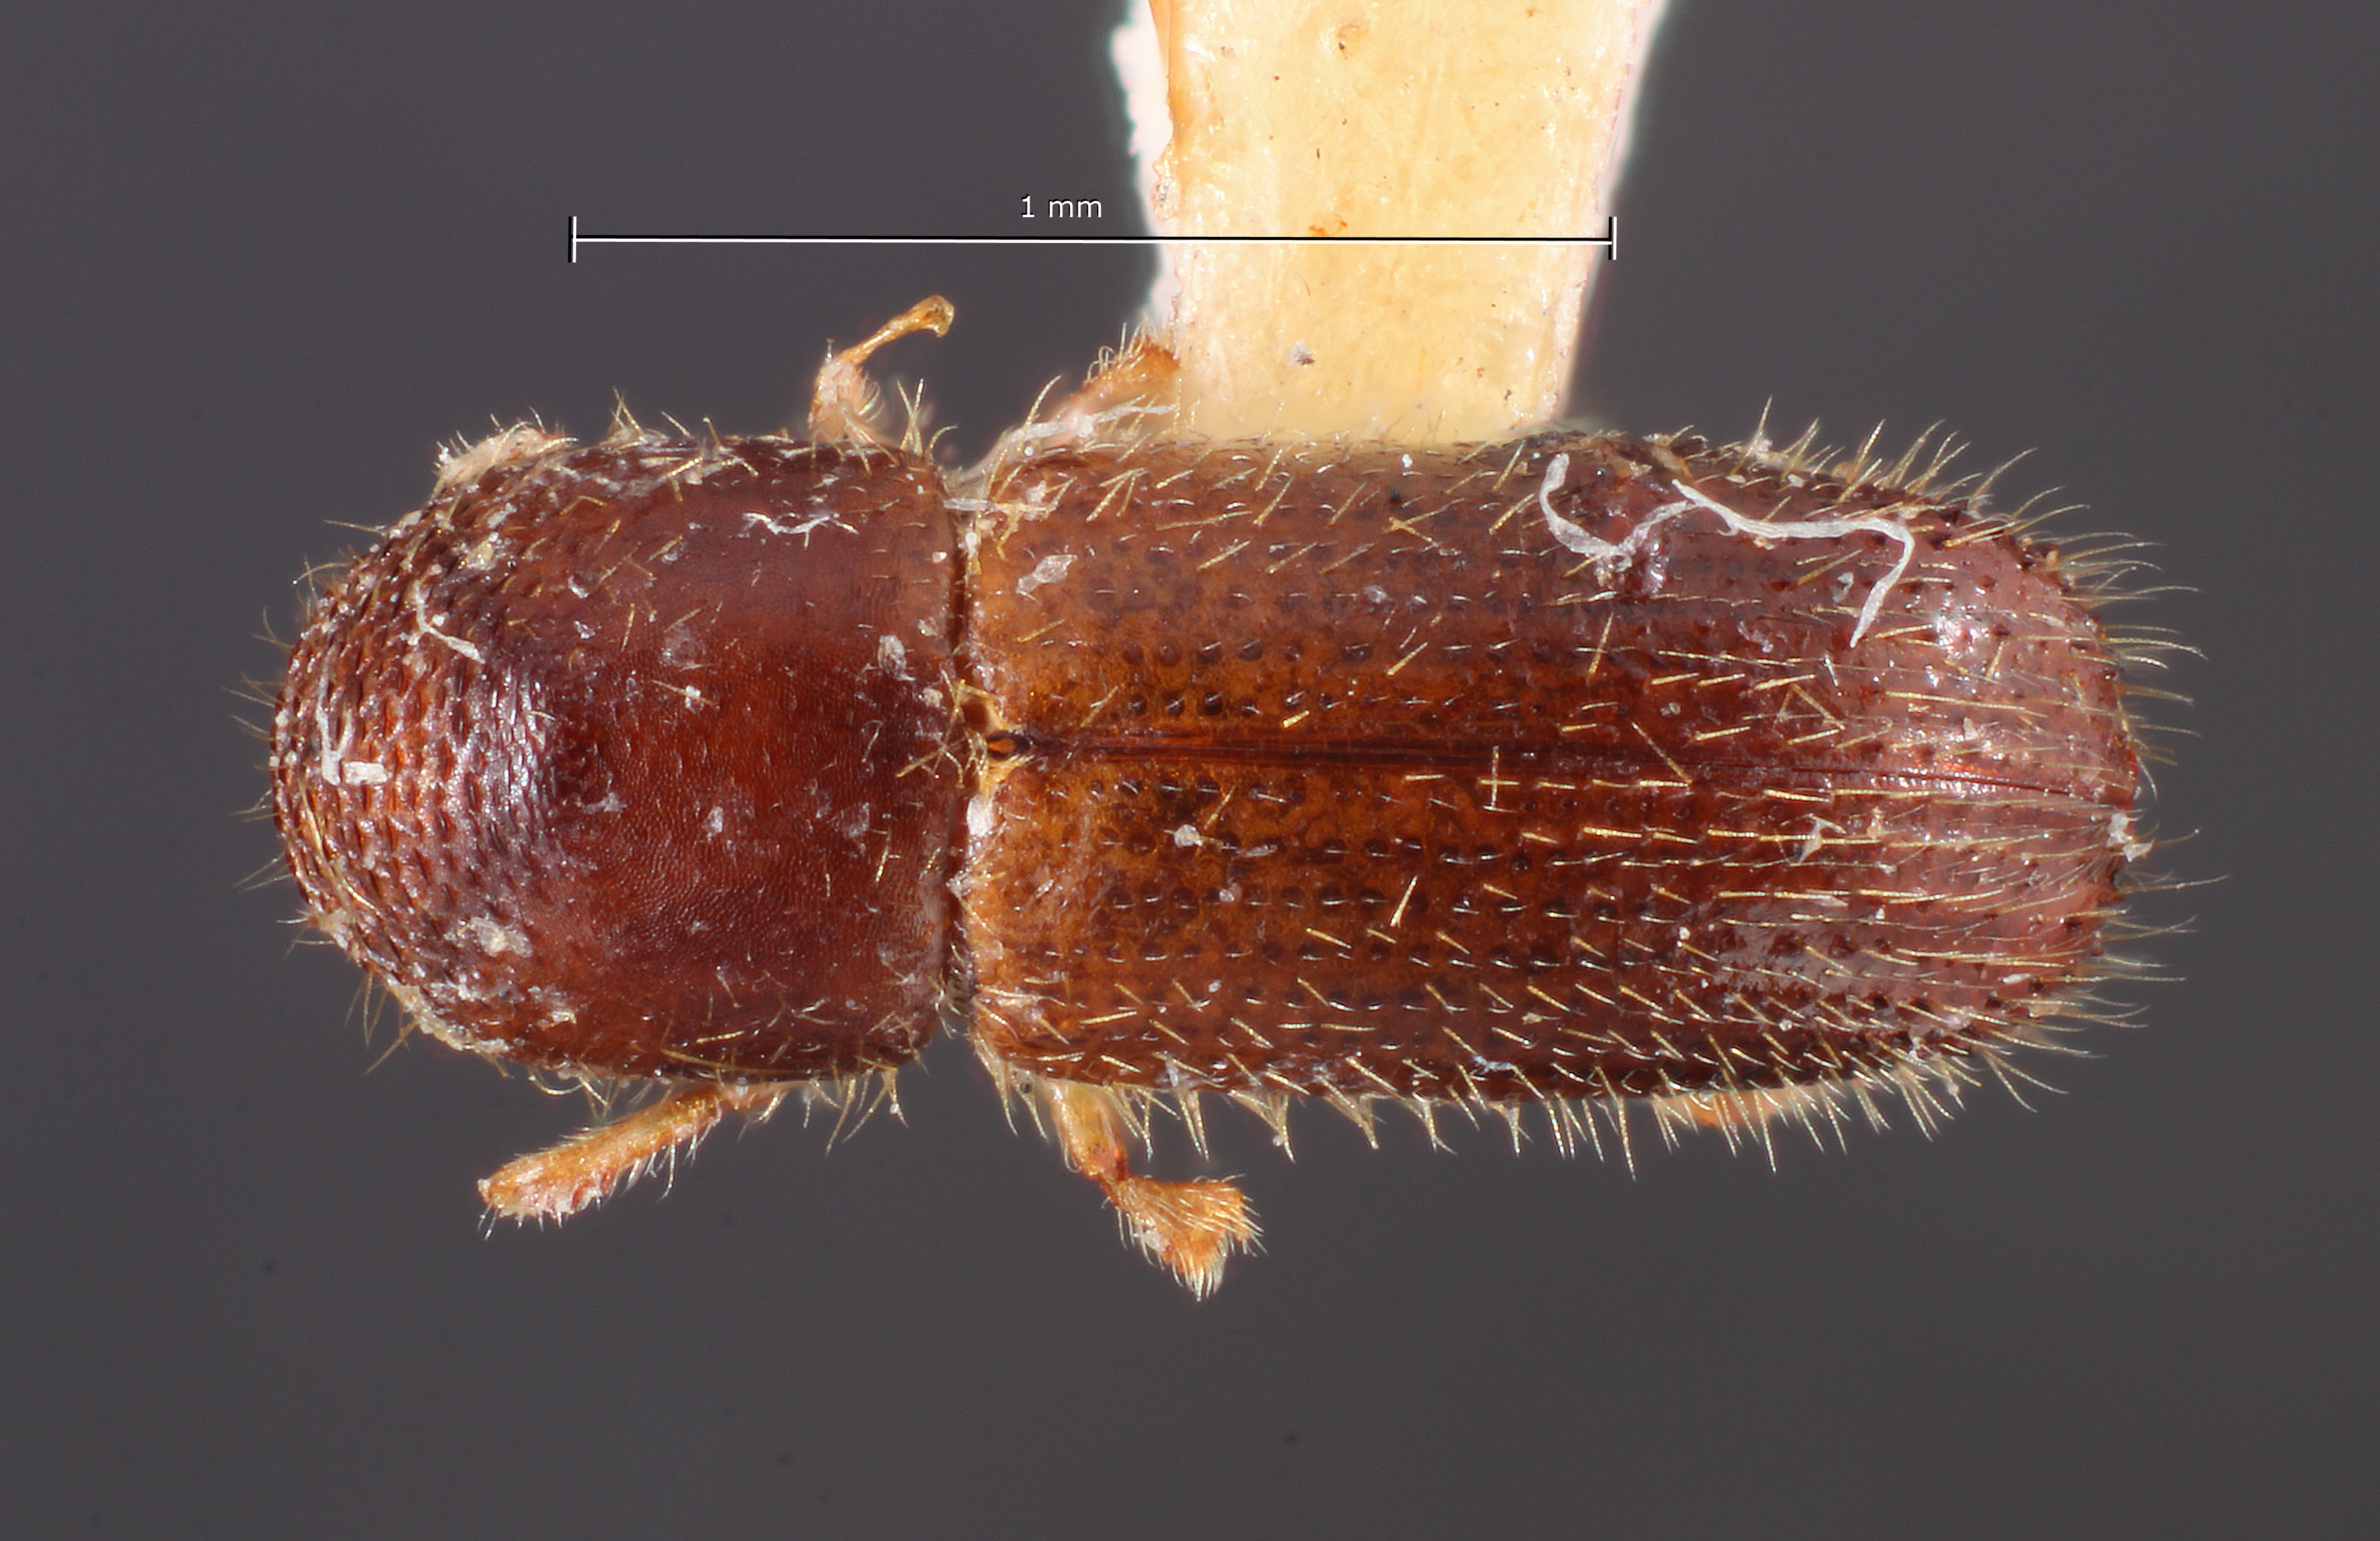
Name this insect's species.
Xyleborus buscki (also Xyleborinus buscki)
